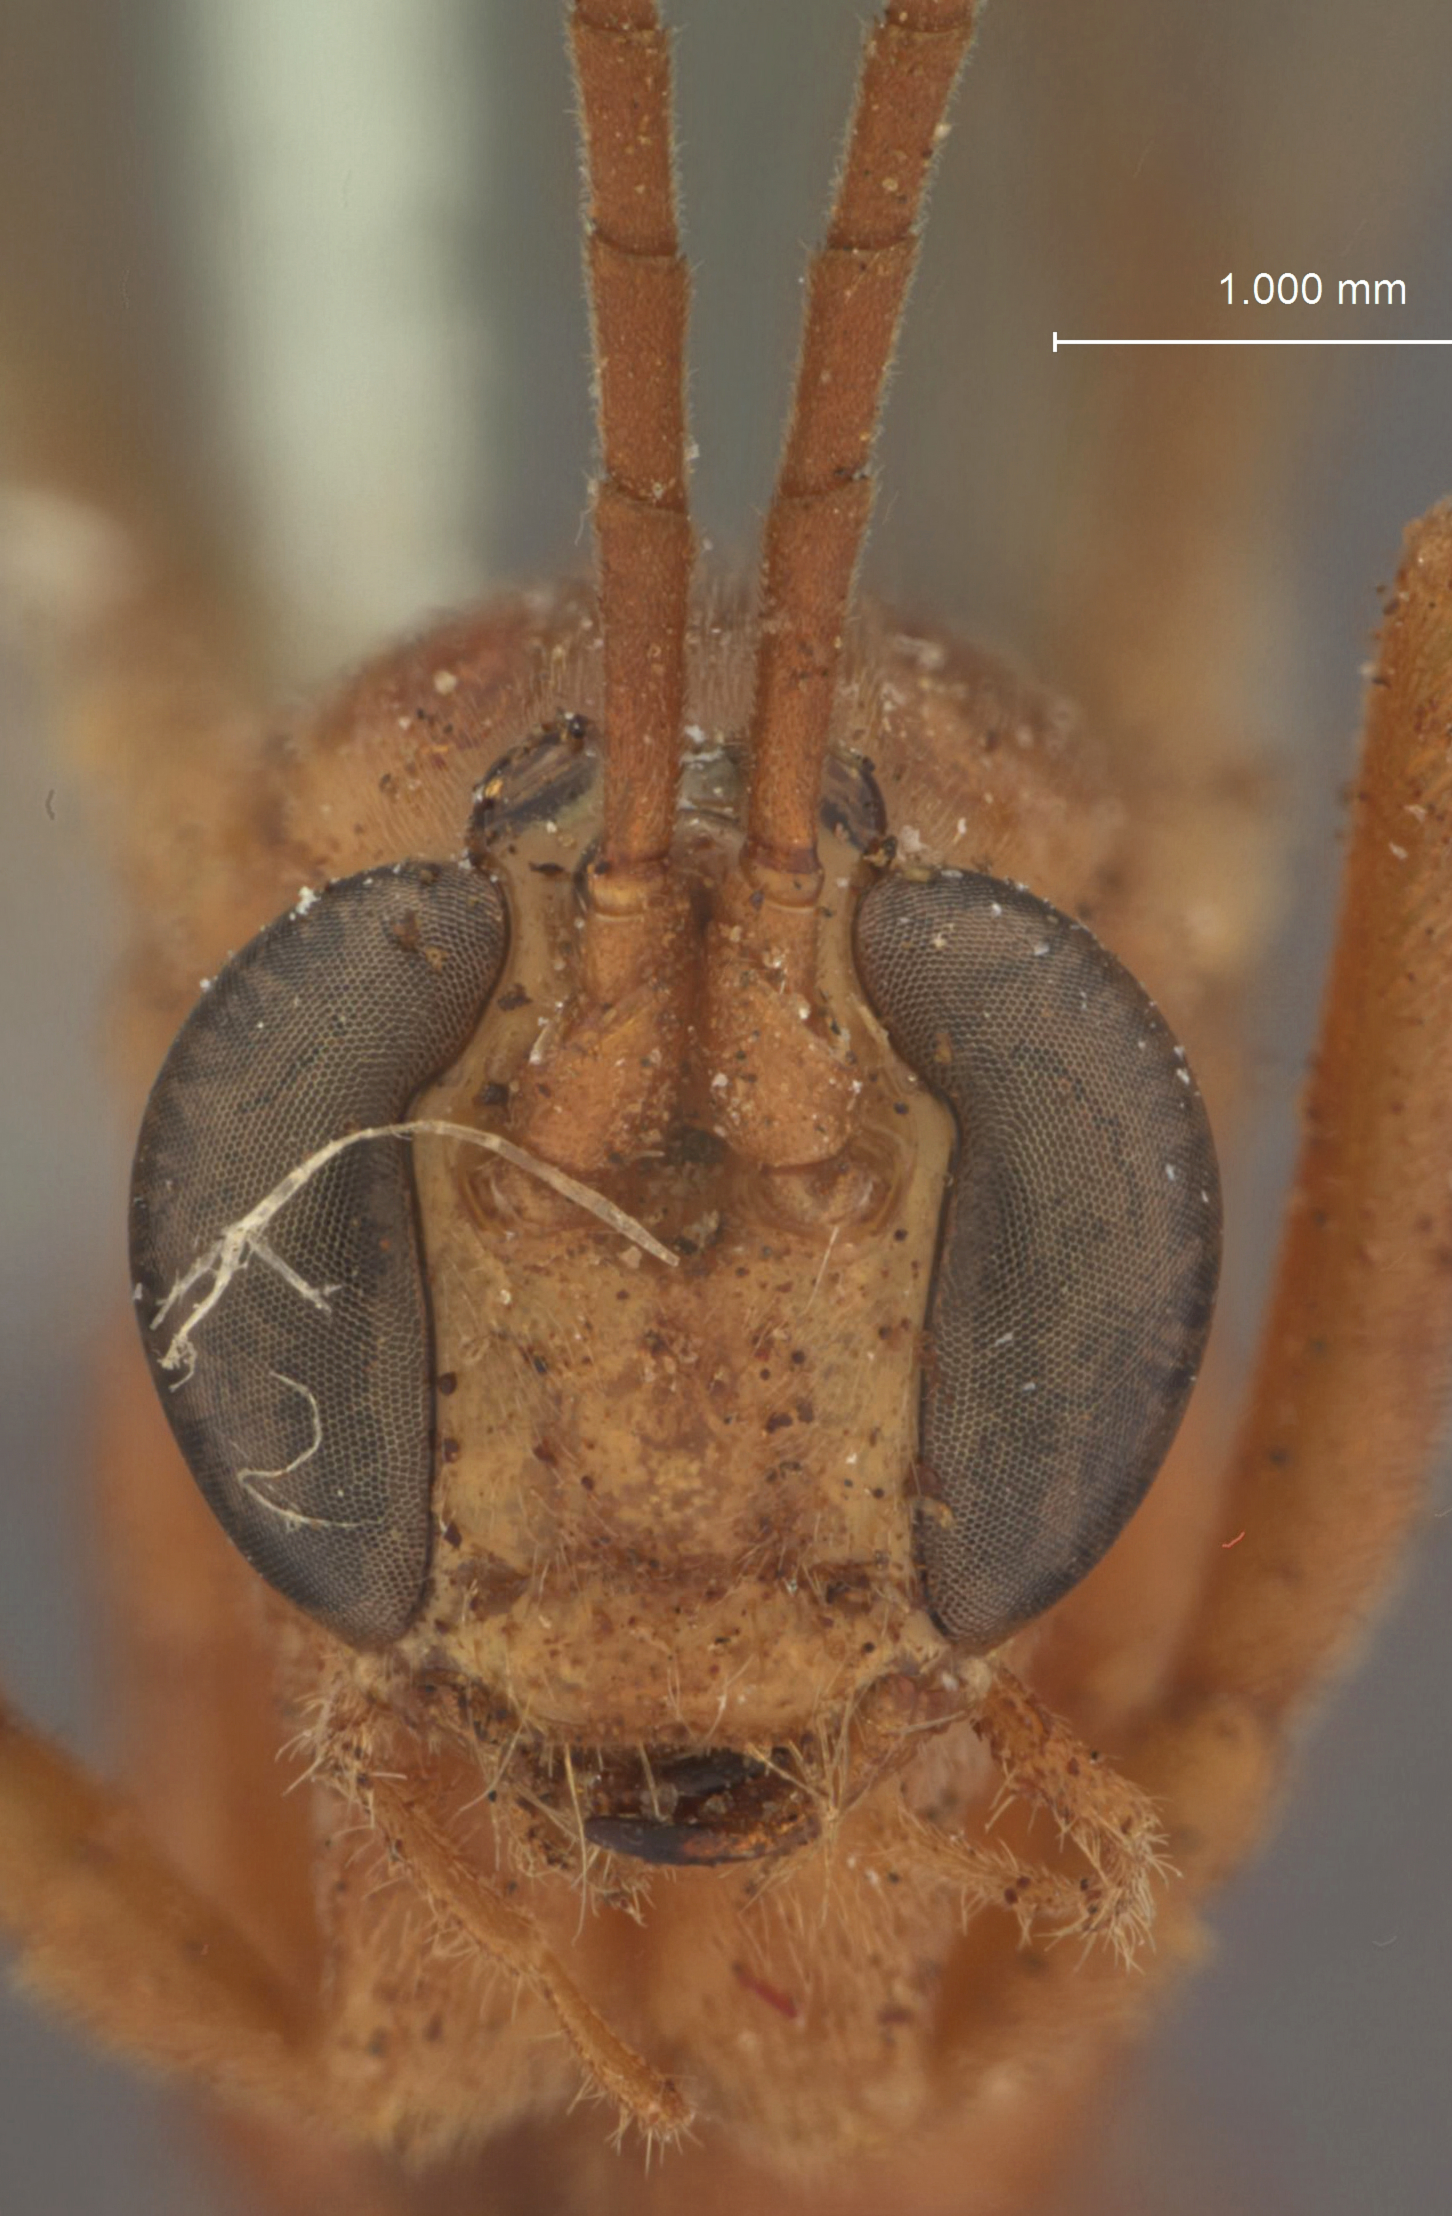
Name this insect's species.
Paniscus spinipes
